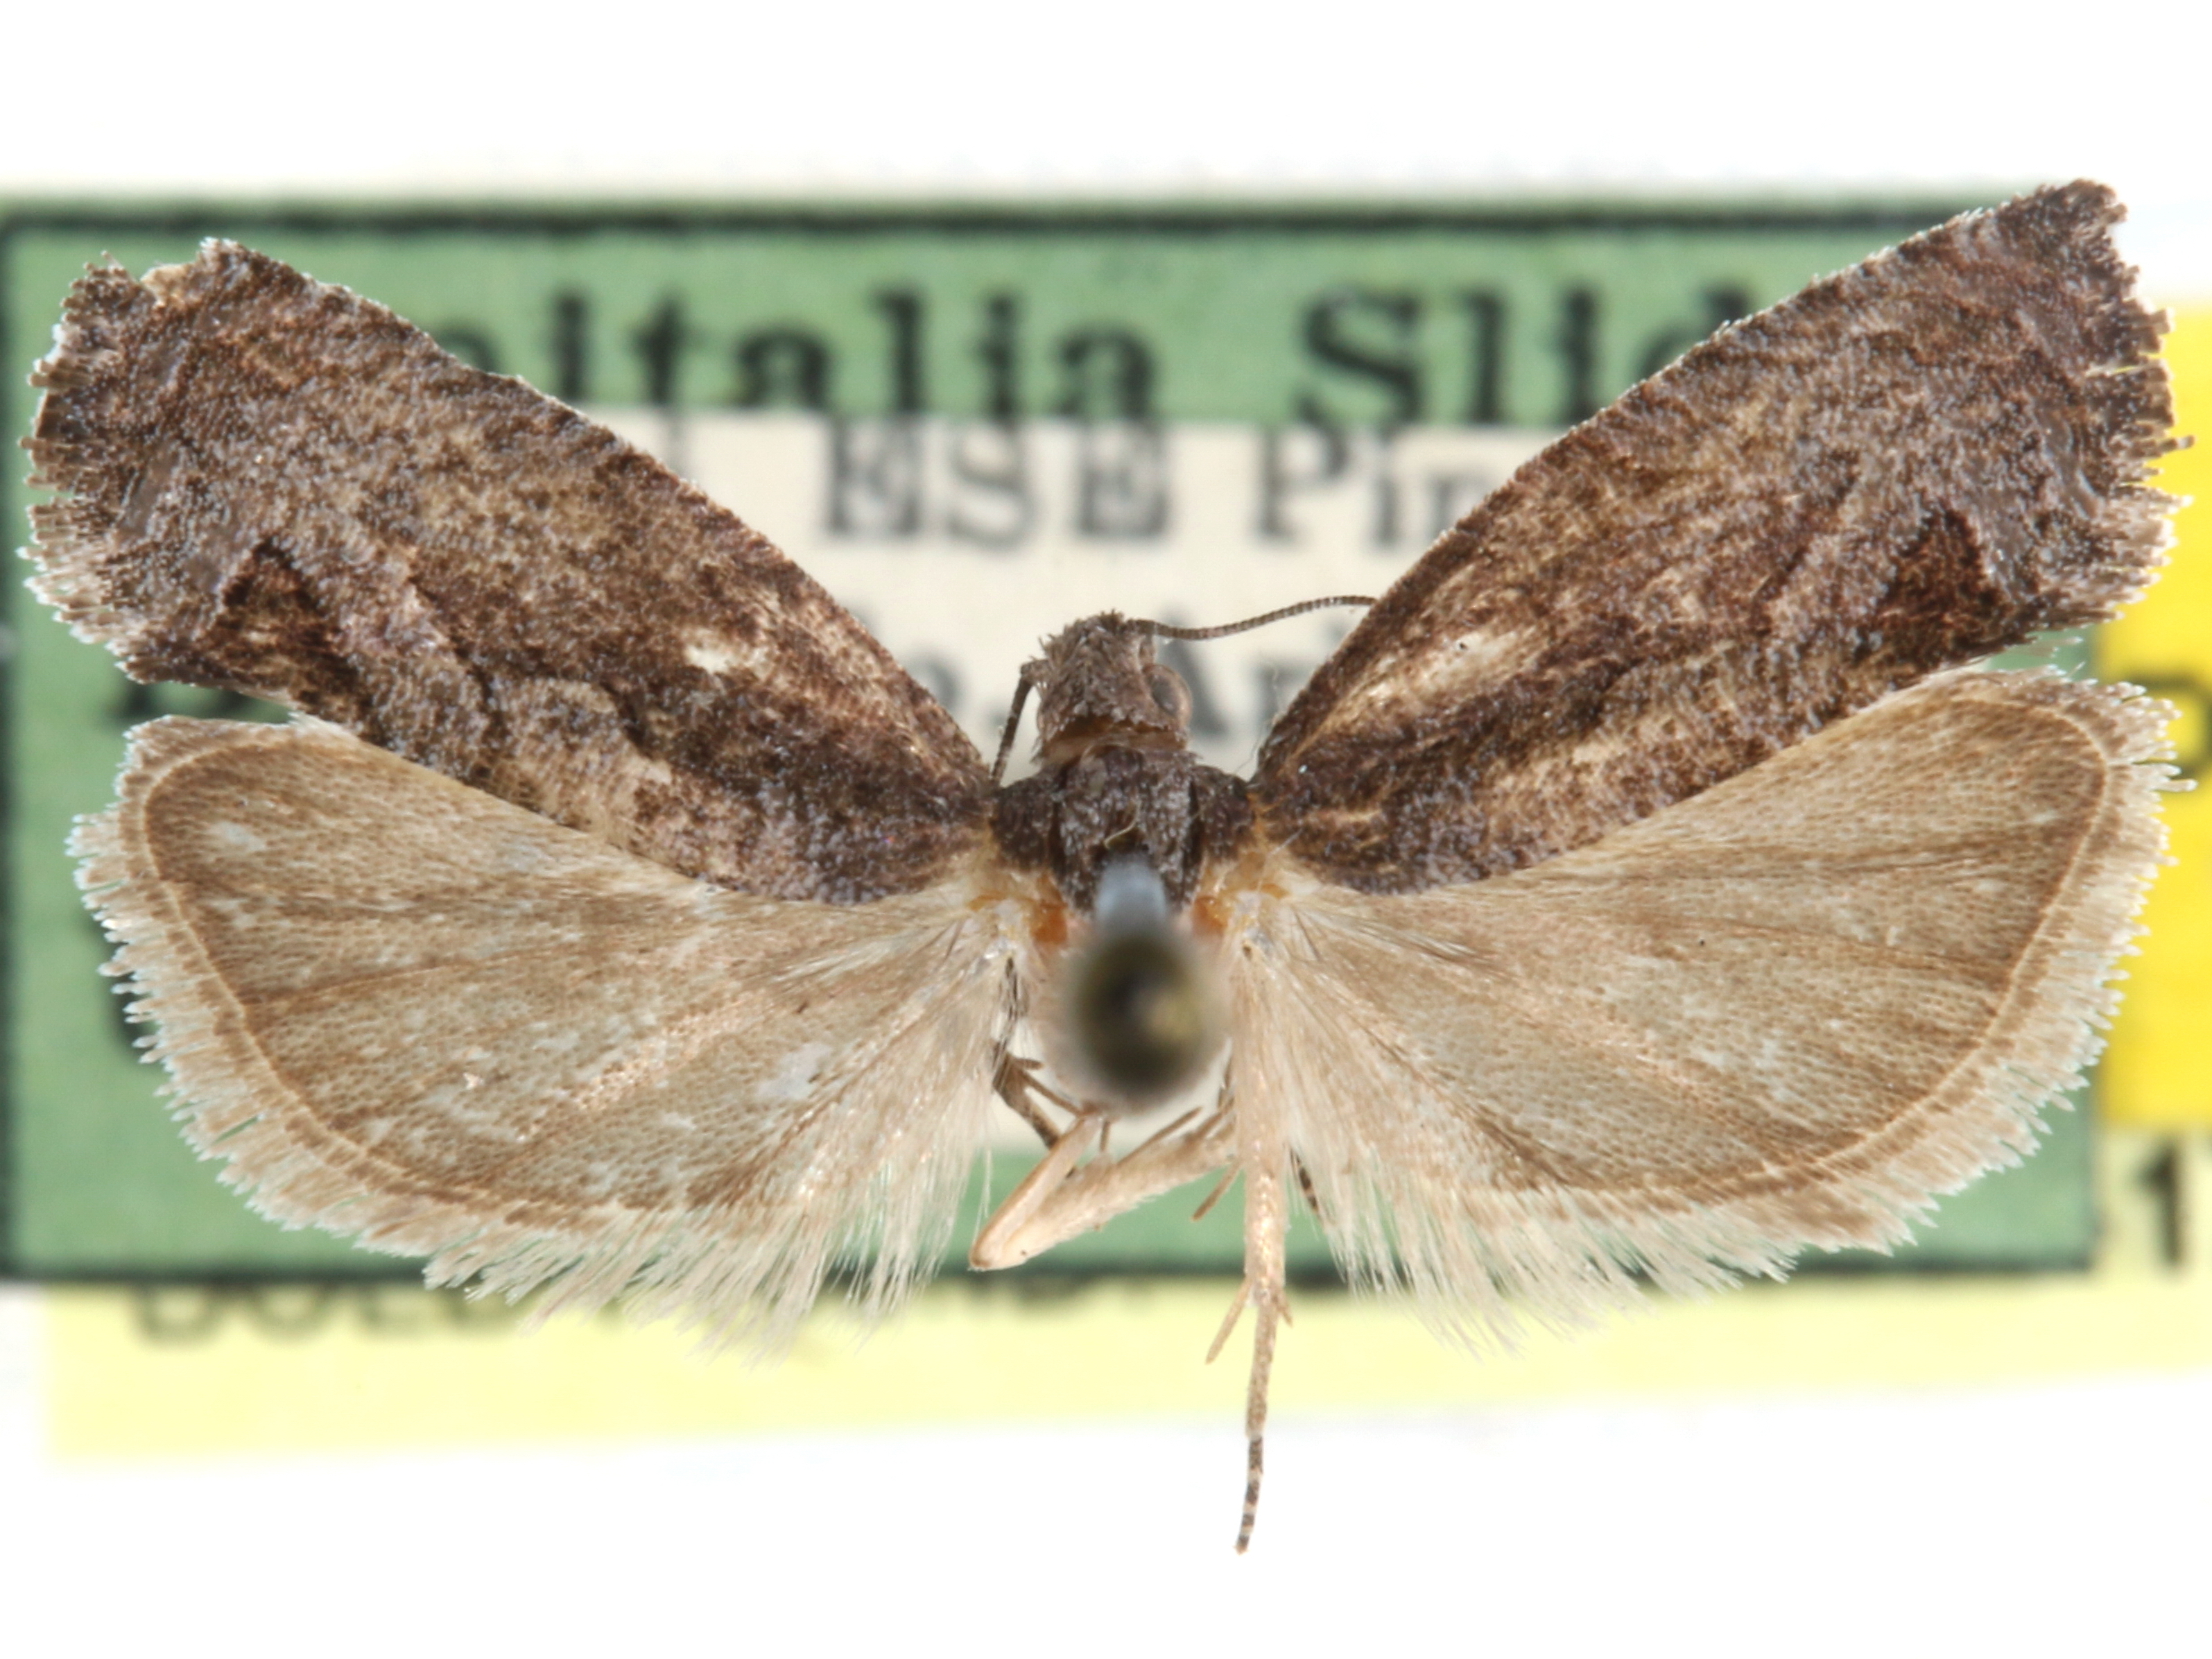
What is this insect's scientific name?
Catastega triangulana
